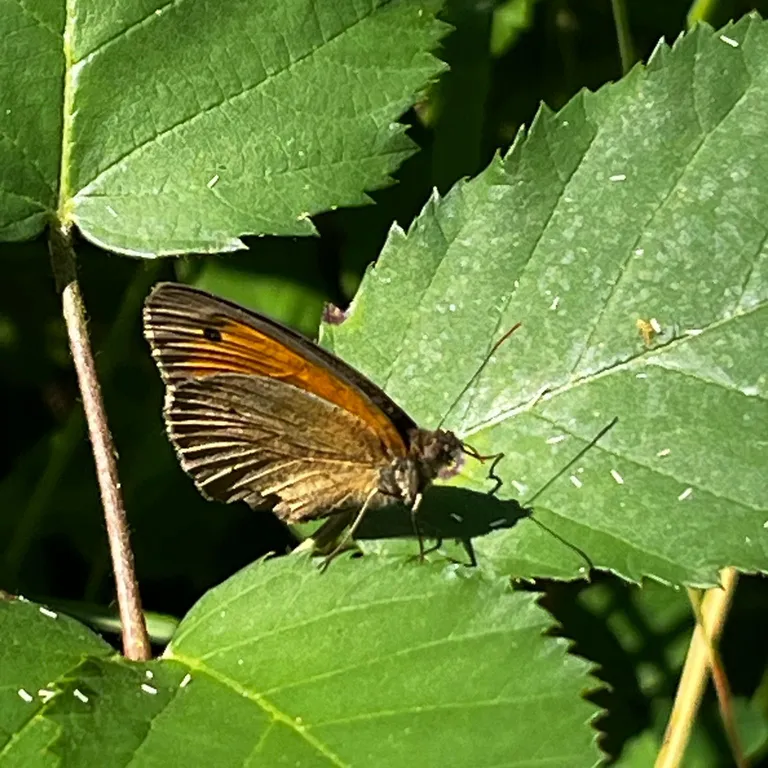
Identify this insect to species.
Maniola jurtina
